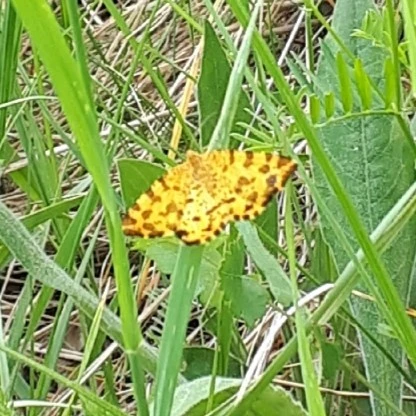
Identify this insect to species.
Pseudopanthera macularia
